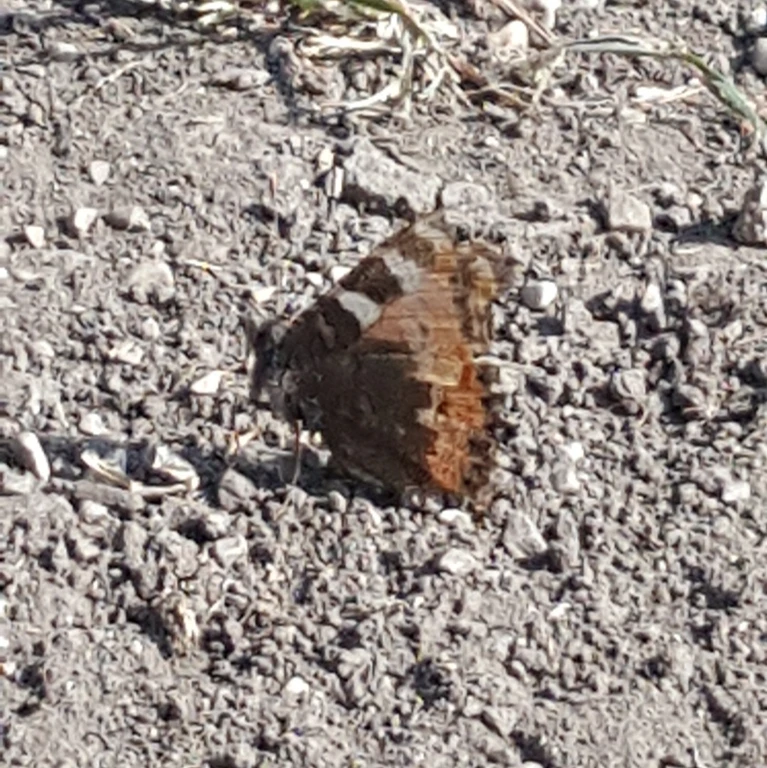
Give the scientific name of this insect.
Aglais urticae
